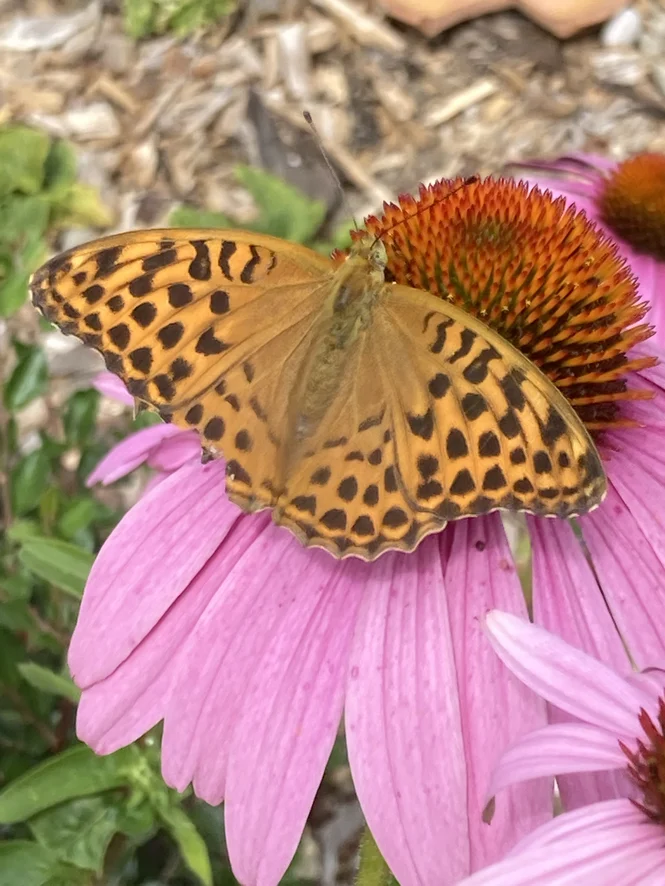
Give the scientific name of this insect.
Argynnis paphia
